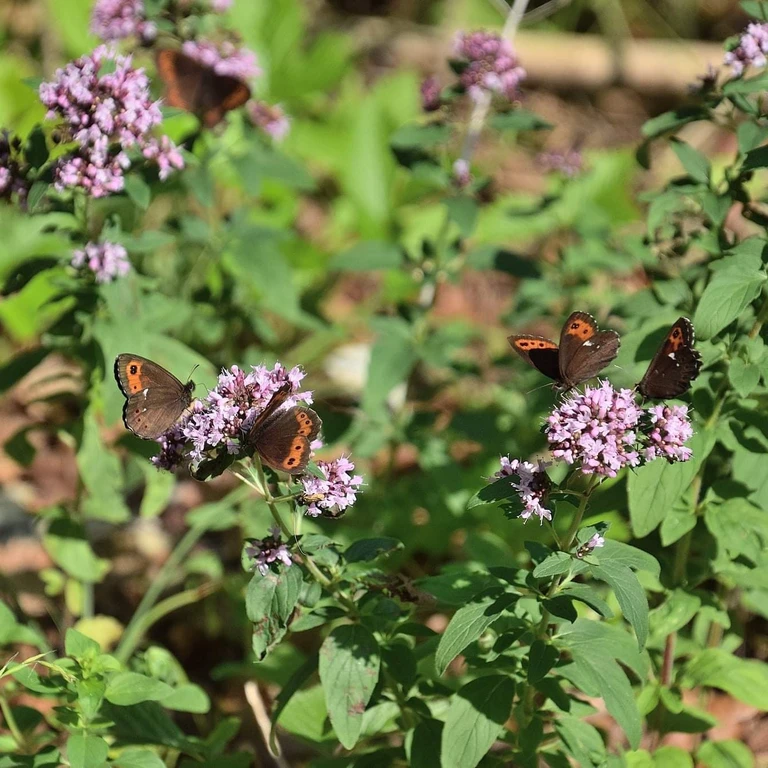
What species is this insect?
Erebia ligea
